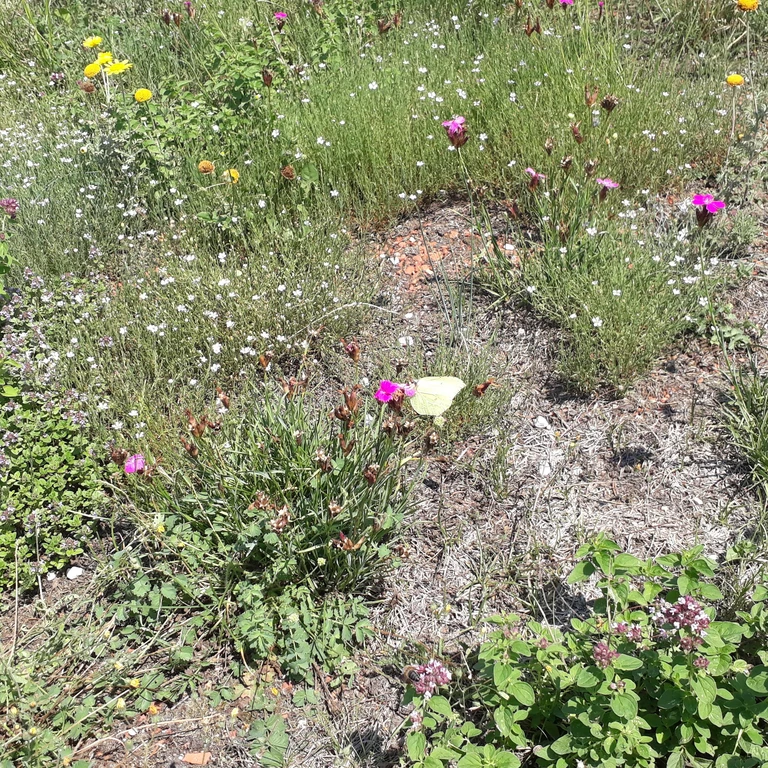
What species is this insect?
Gonepteryx rhamni
